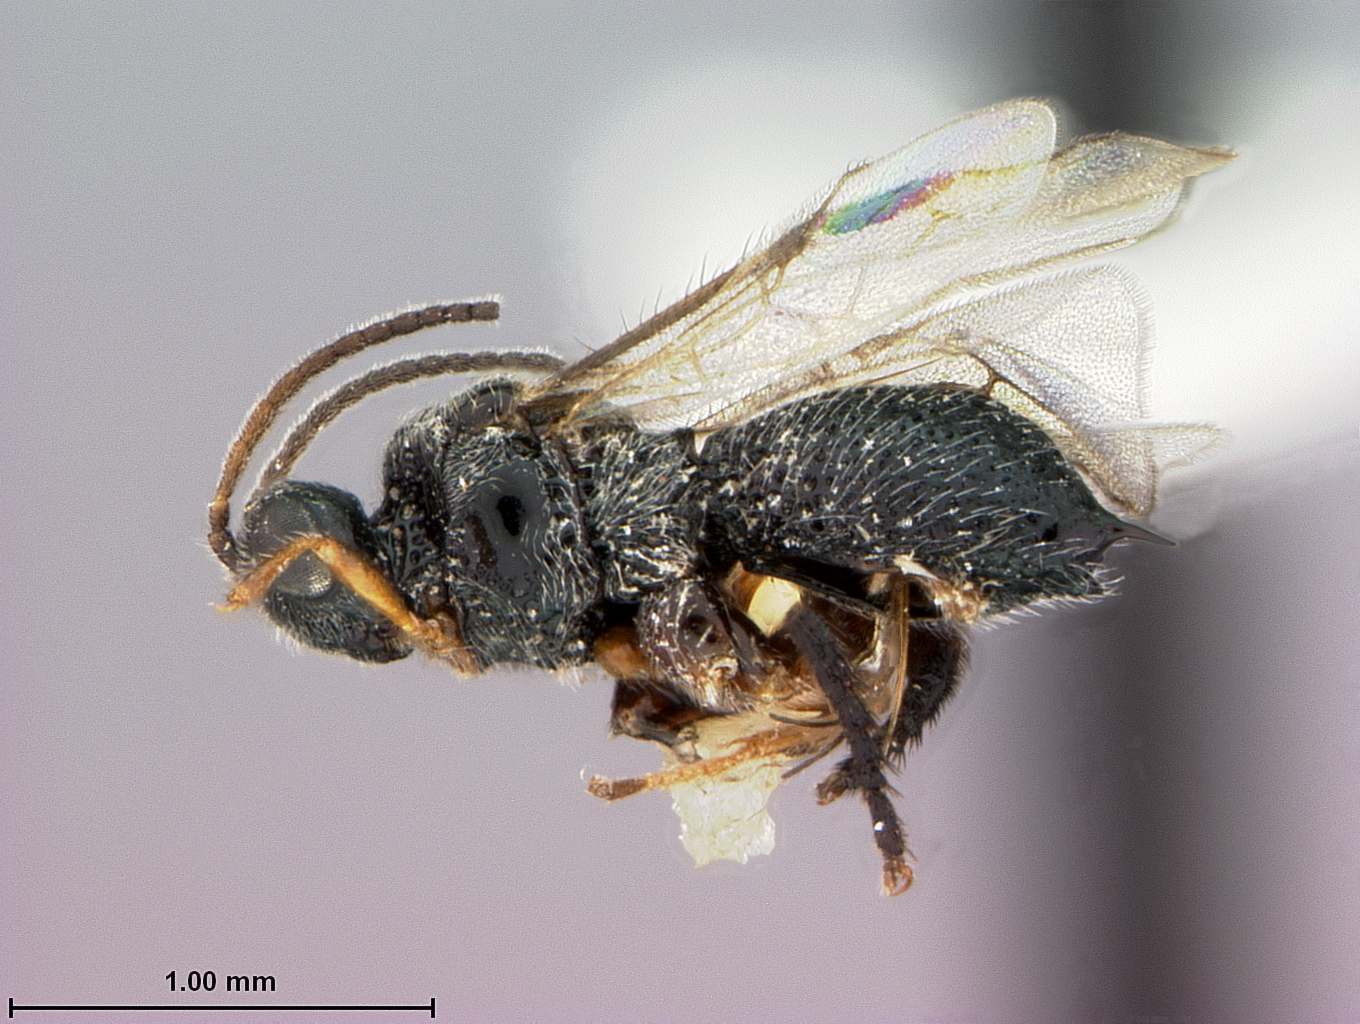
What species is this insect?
Urosigalphus trituberculatus
